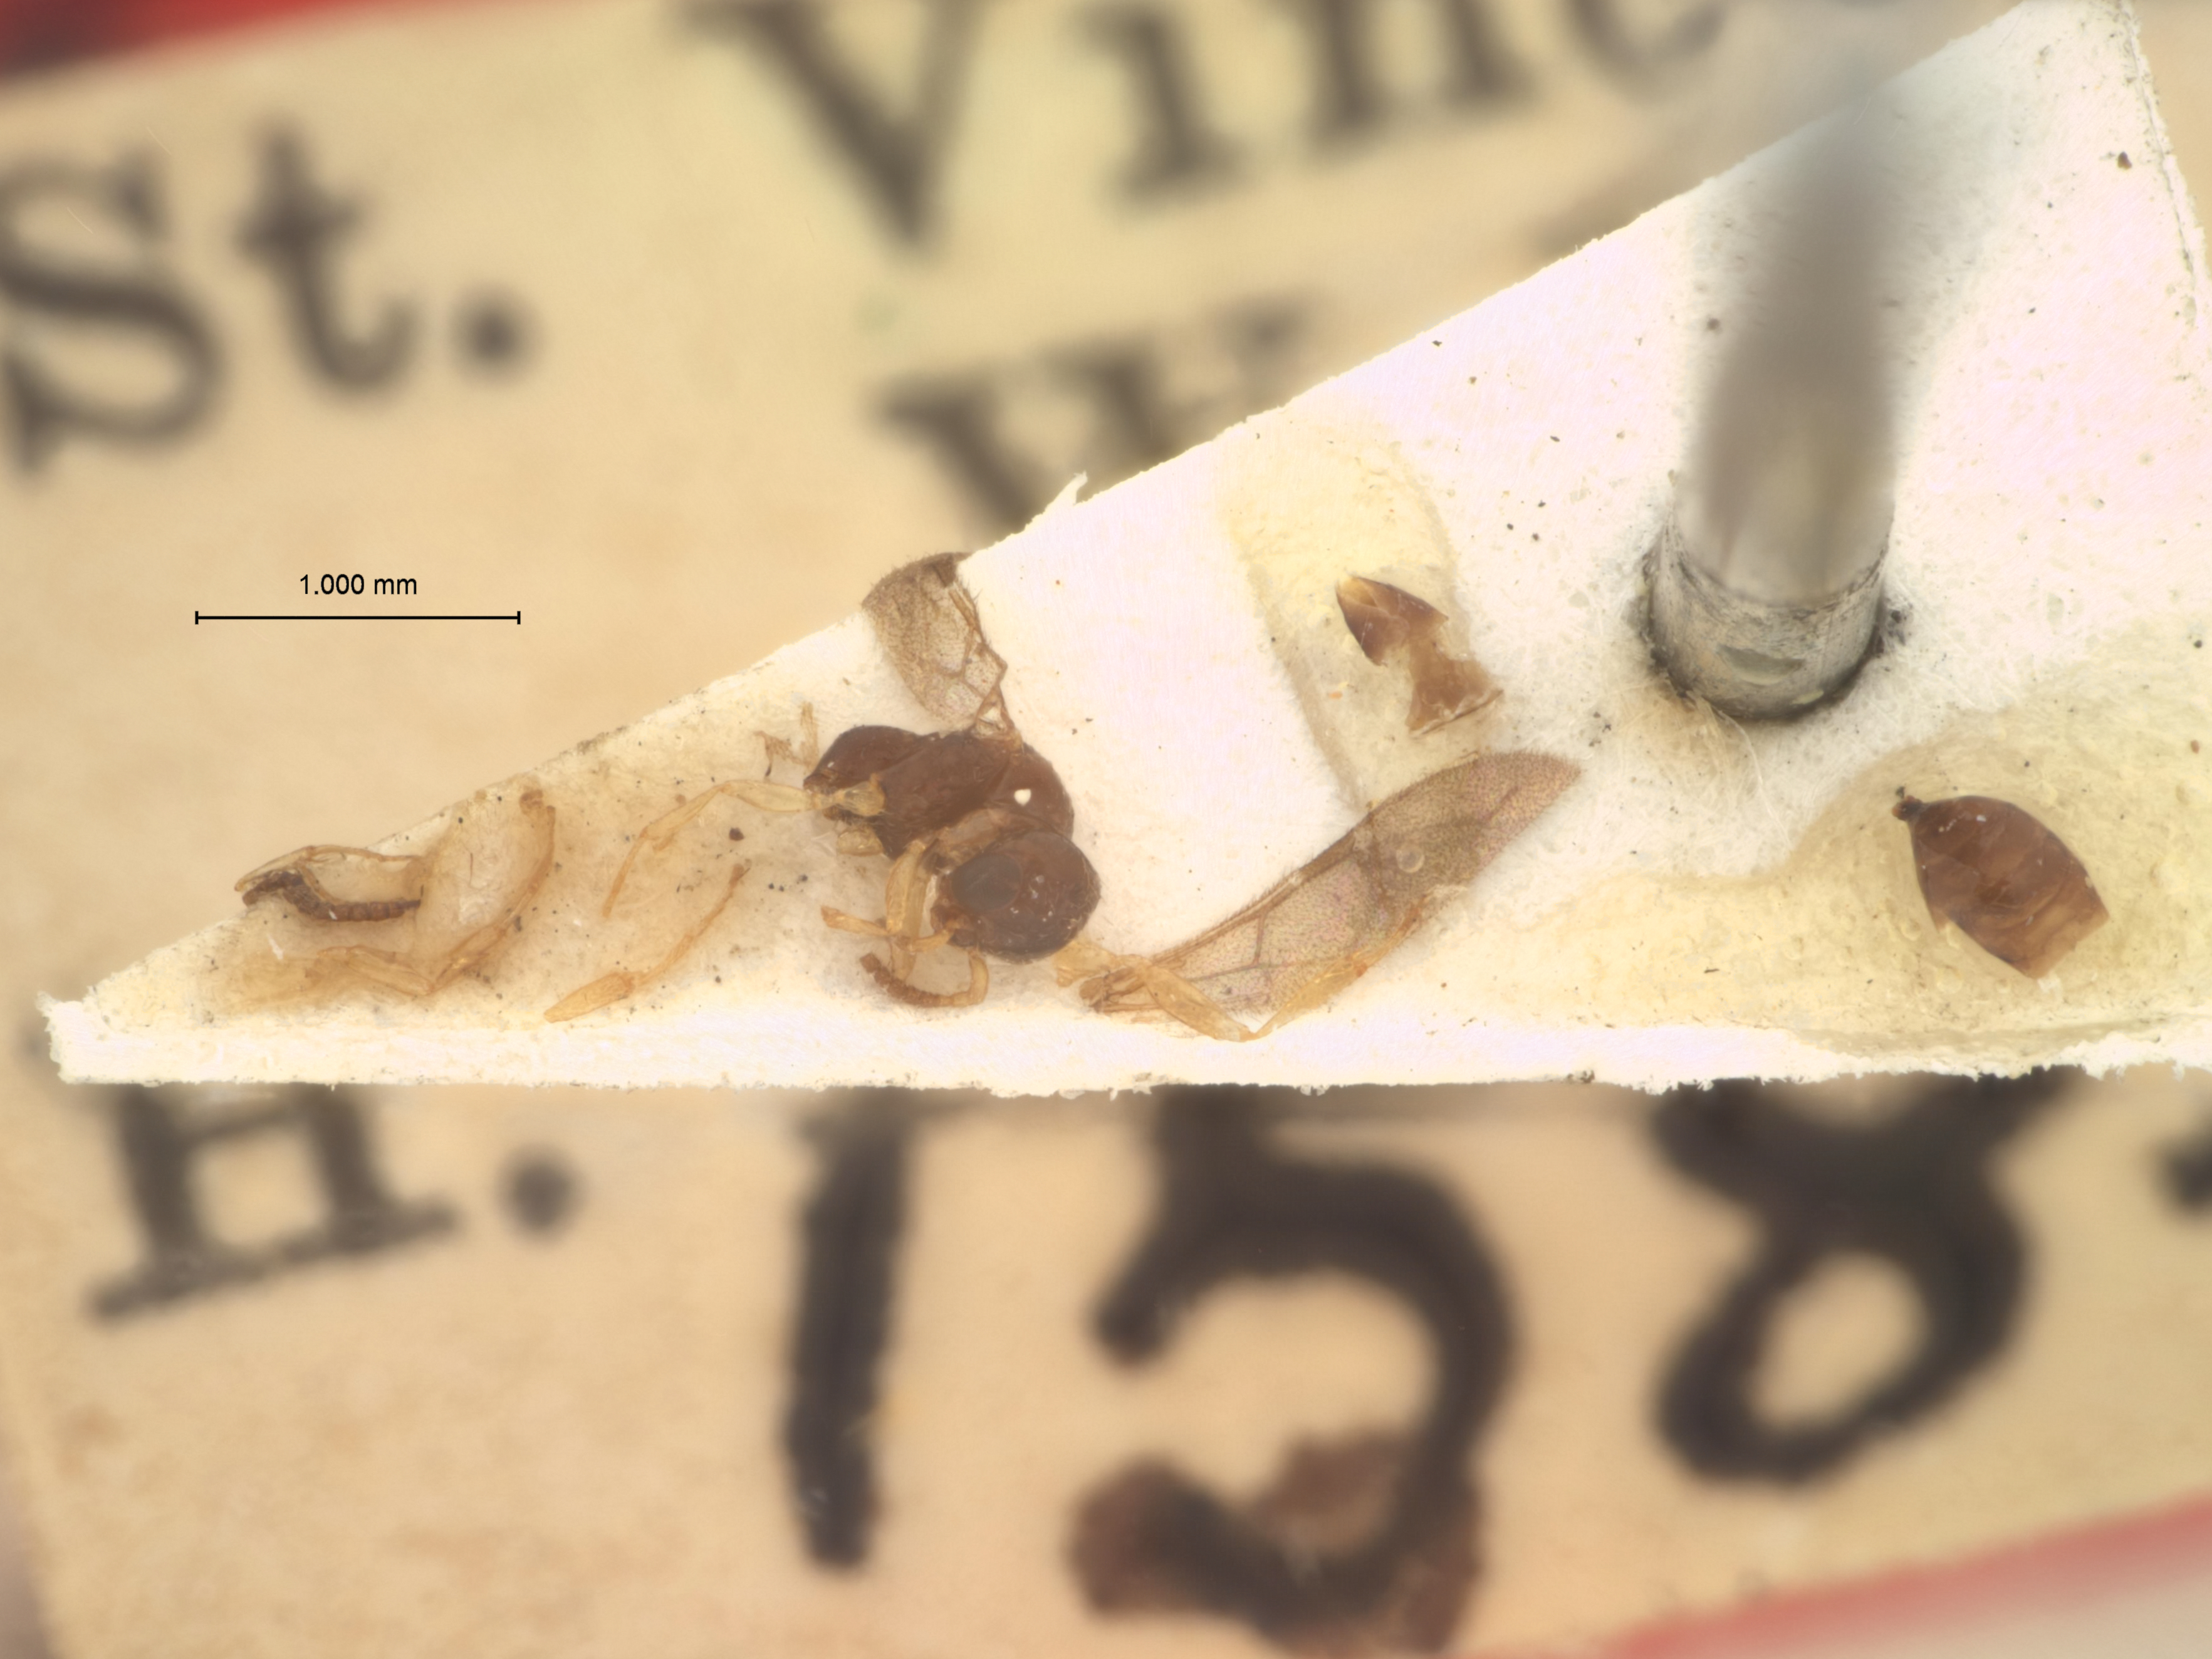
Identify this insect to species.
Dissomphalus bisulcus
